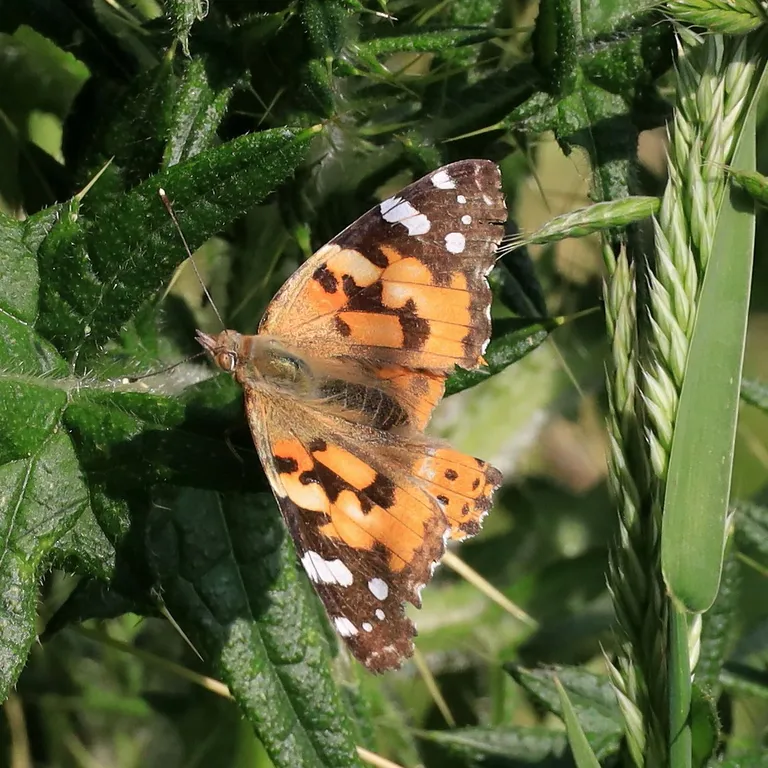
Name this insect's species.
Vanessa cardui
